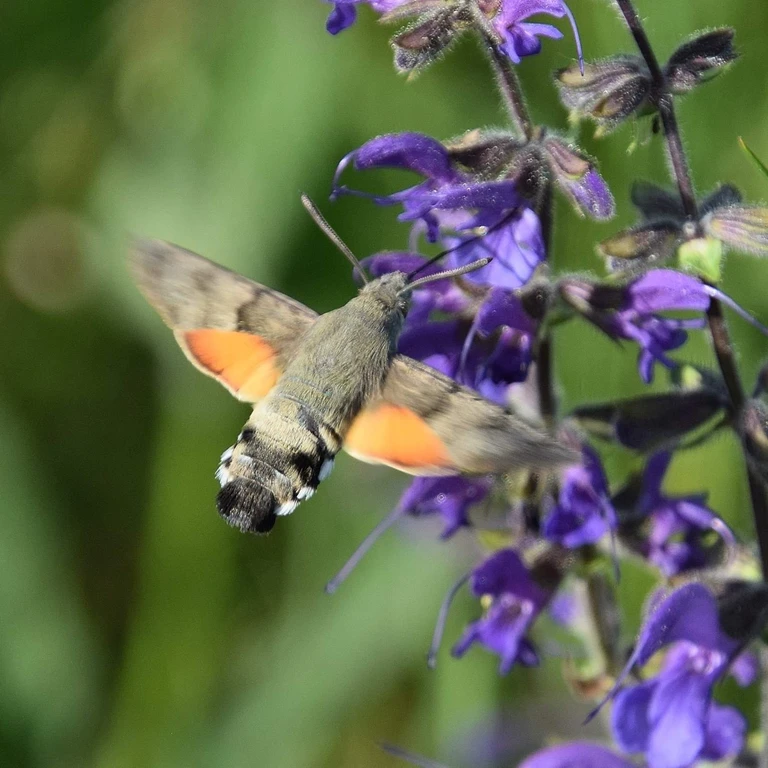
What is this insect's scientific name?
Macroglossum stellatarum
